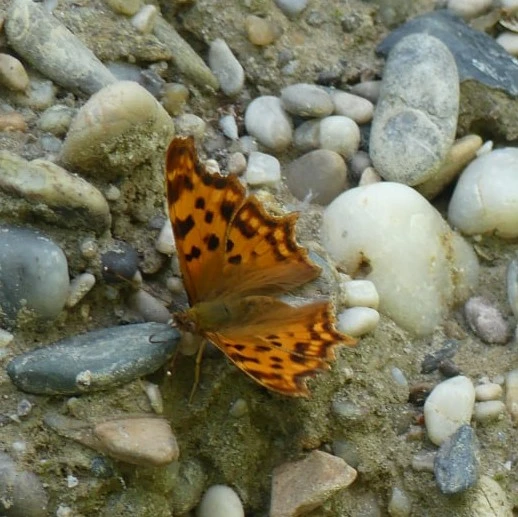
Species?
Polygonia c-album
